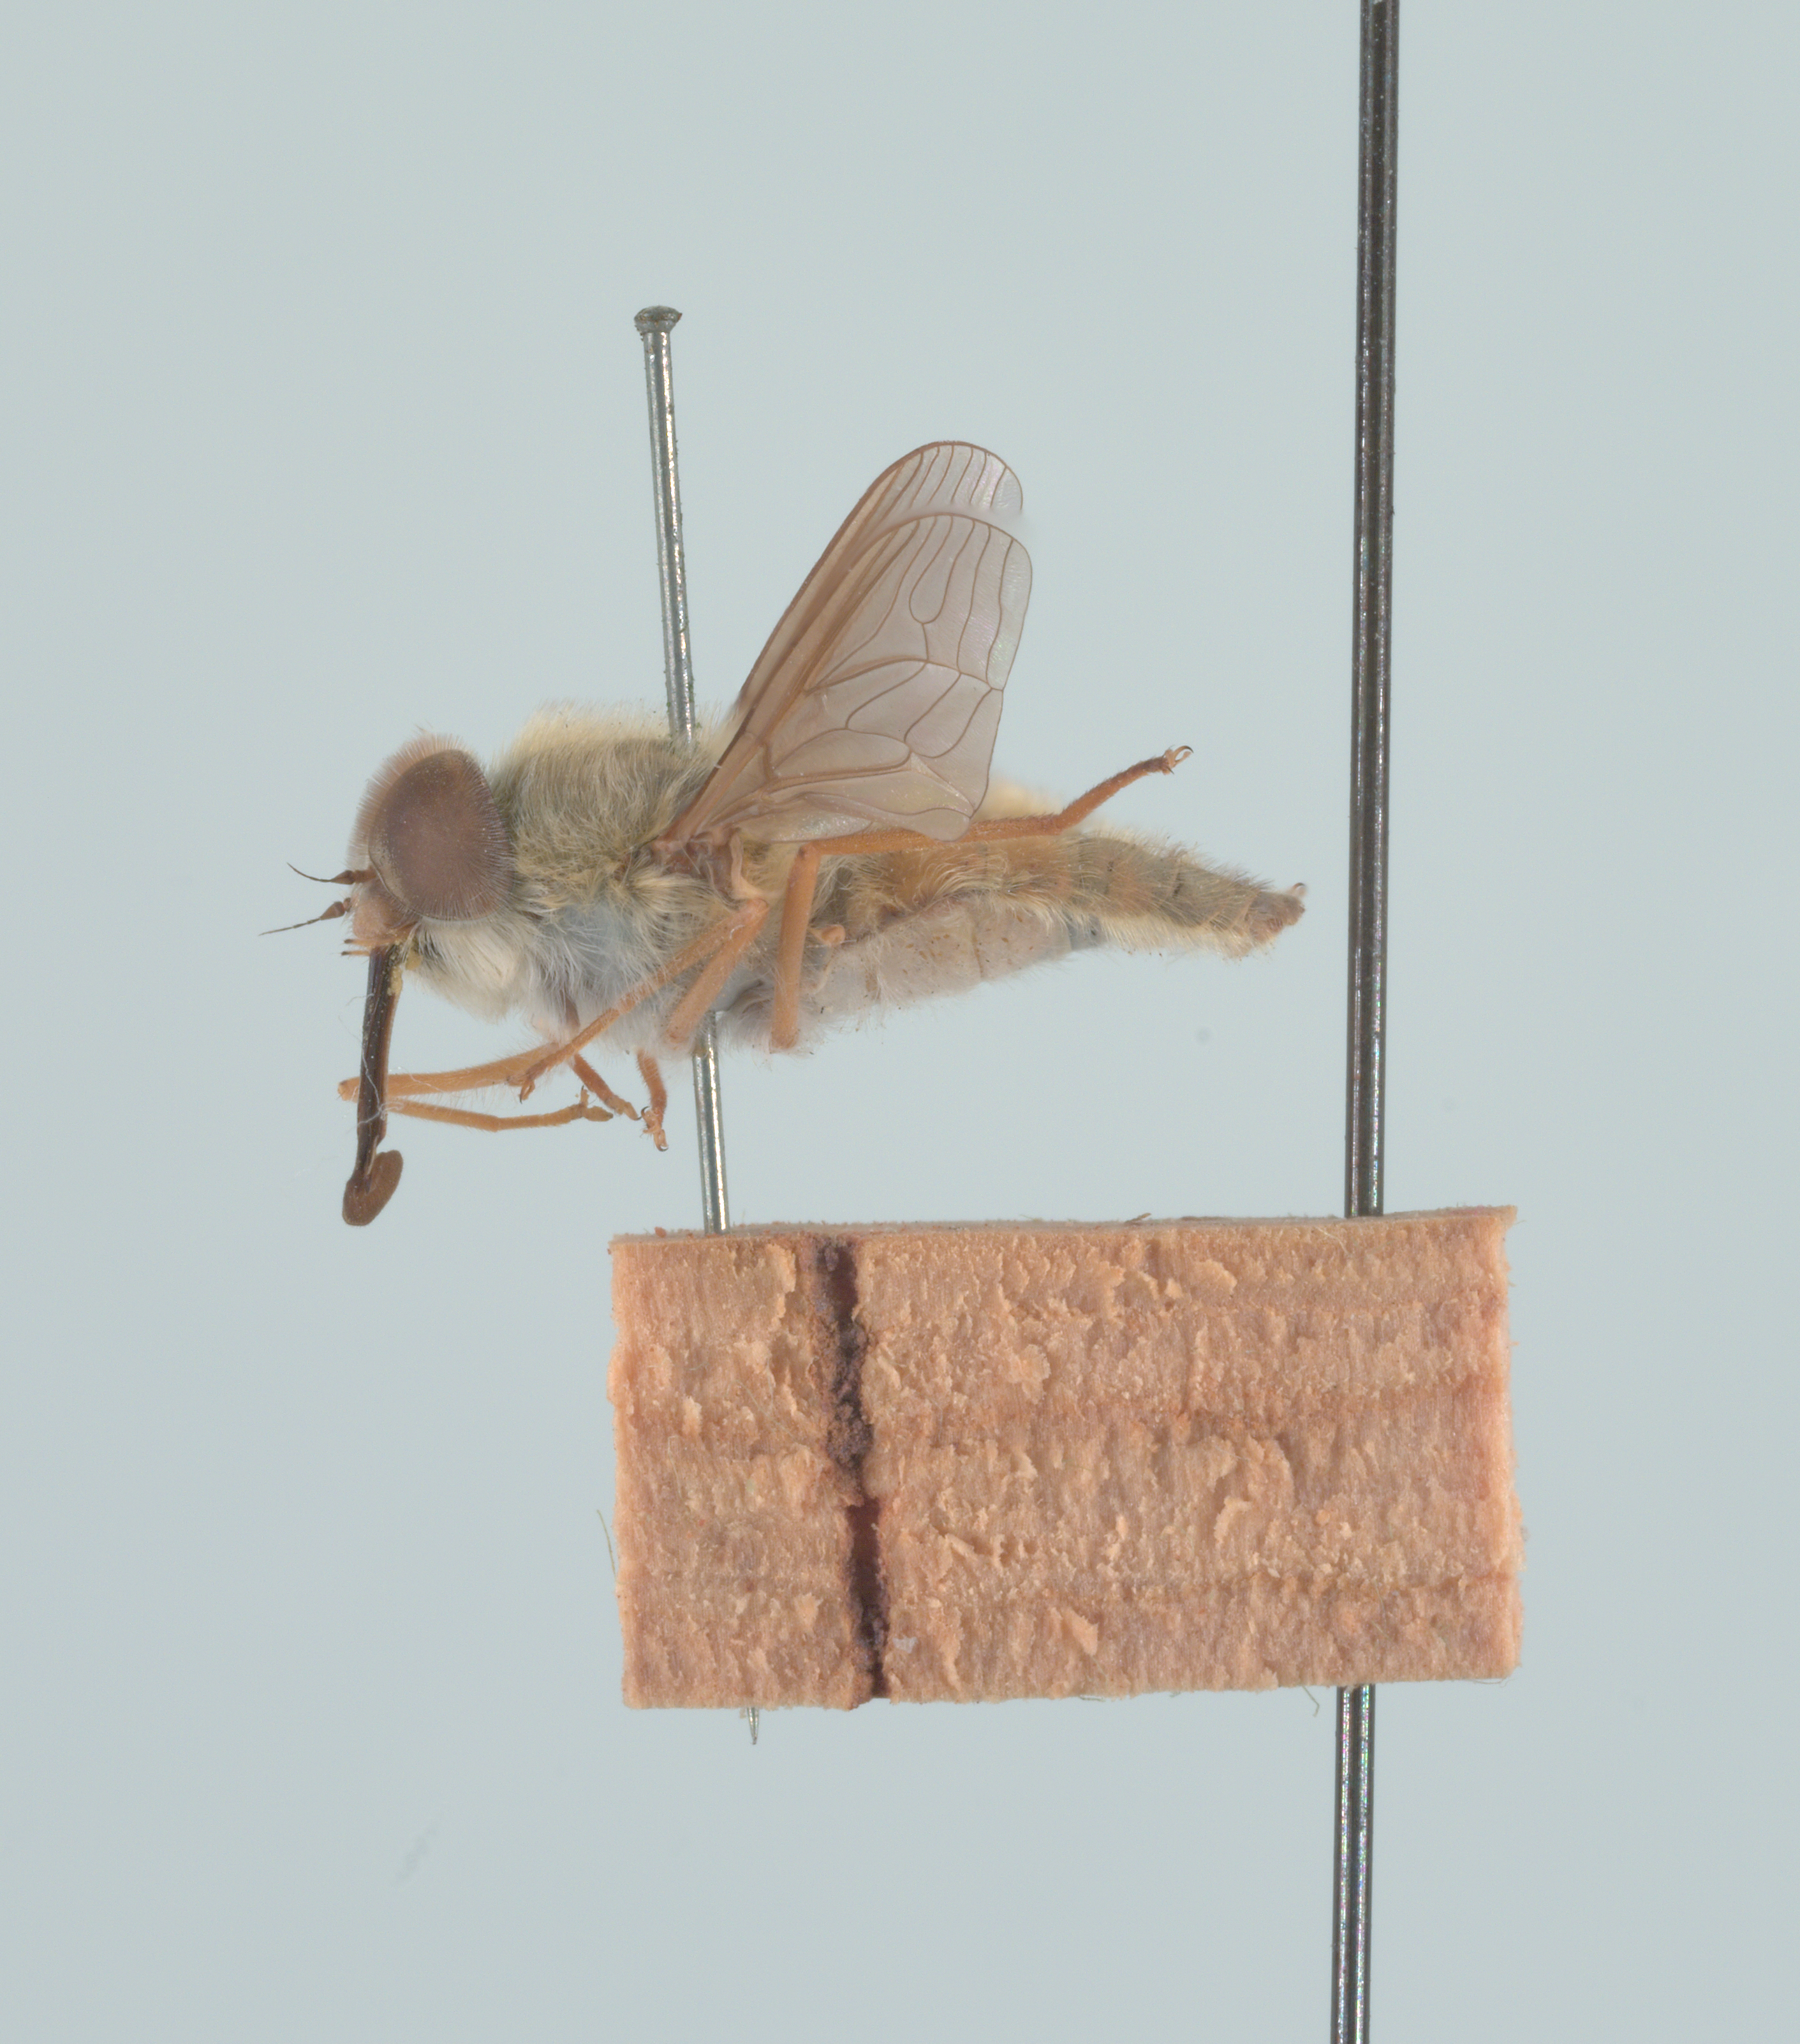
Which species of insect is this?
Trichophthalma punctata
